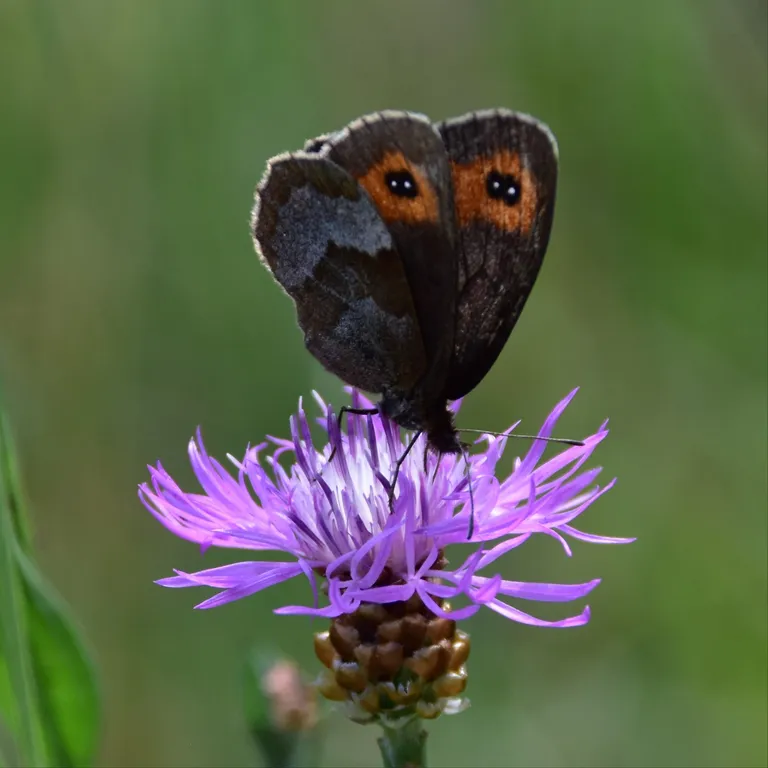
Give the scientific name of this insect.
Erebia aethiops
